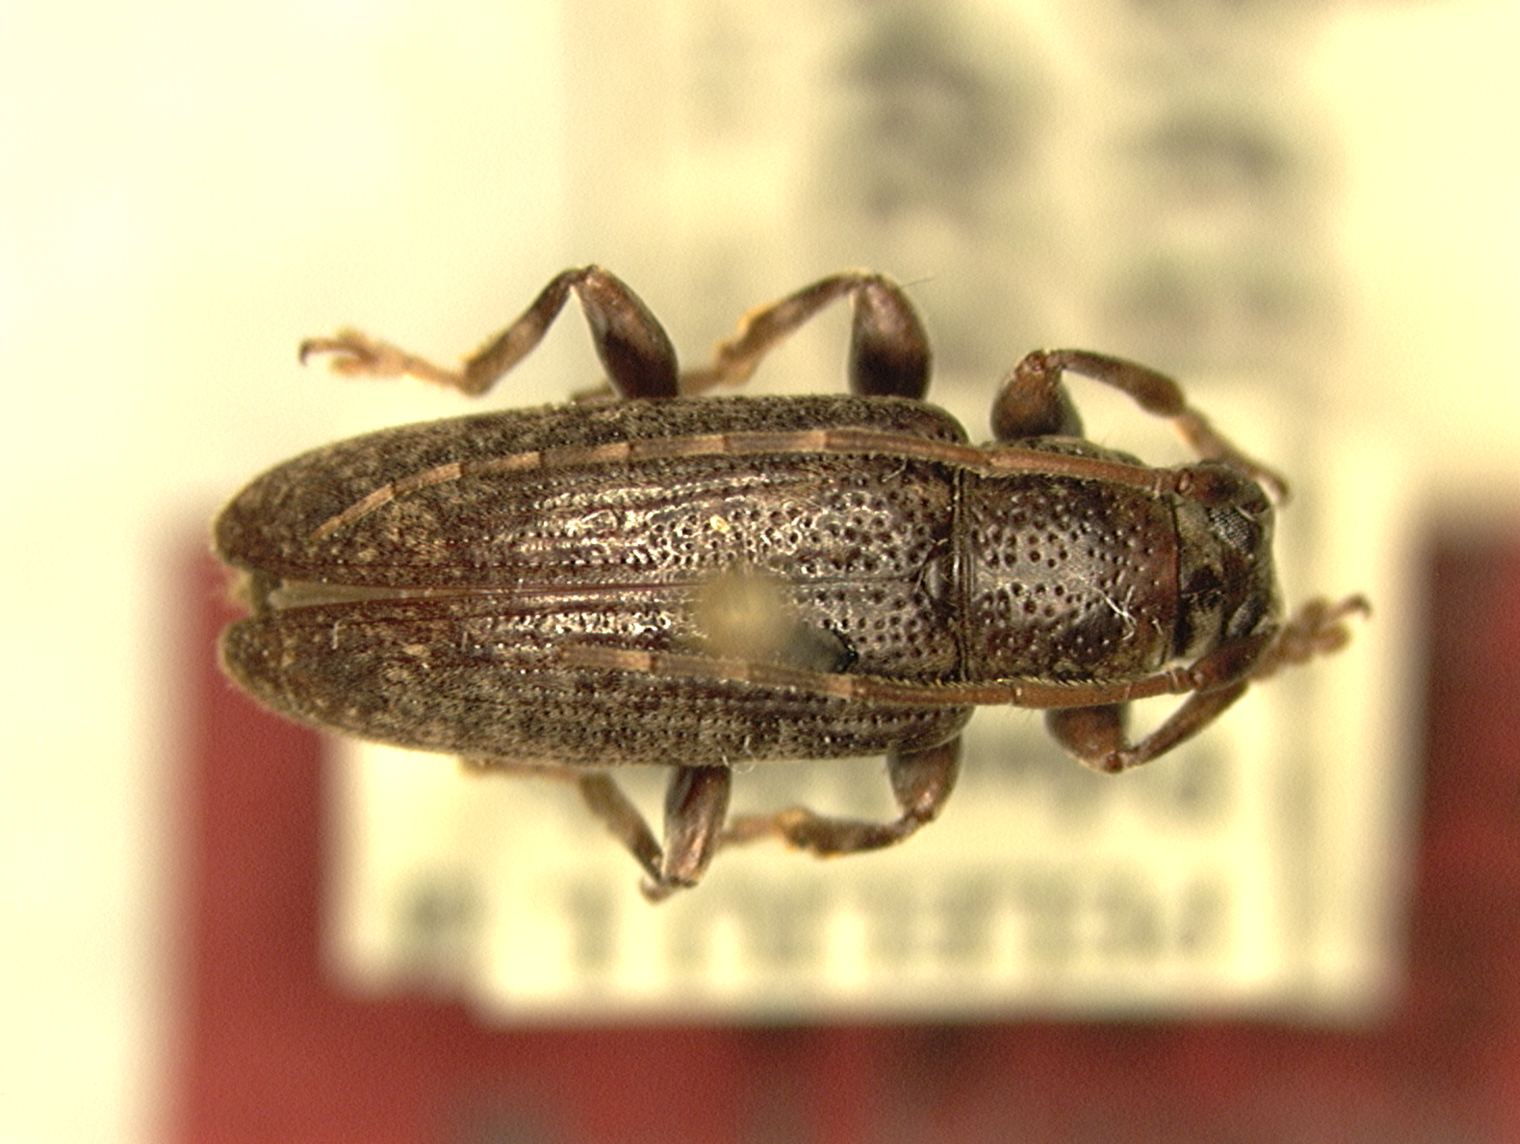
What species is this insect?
Sybra consobrina
